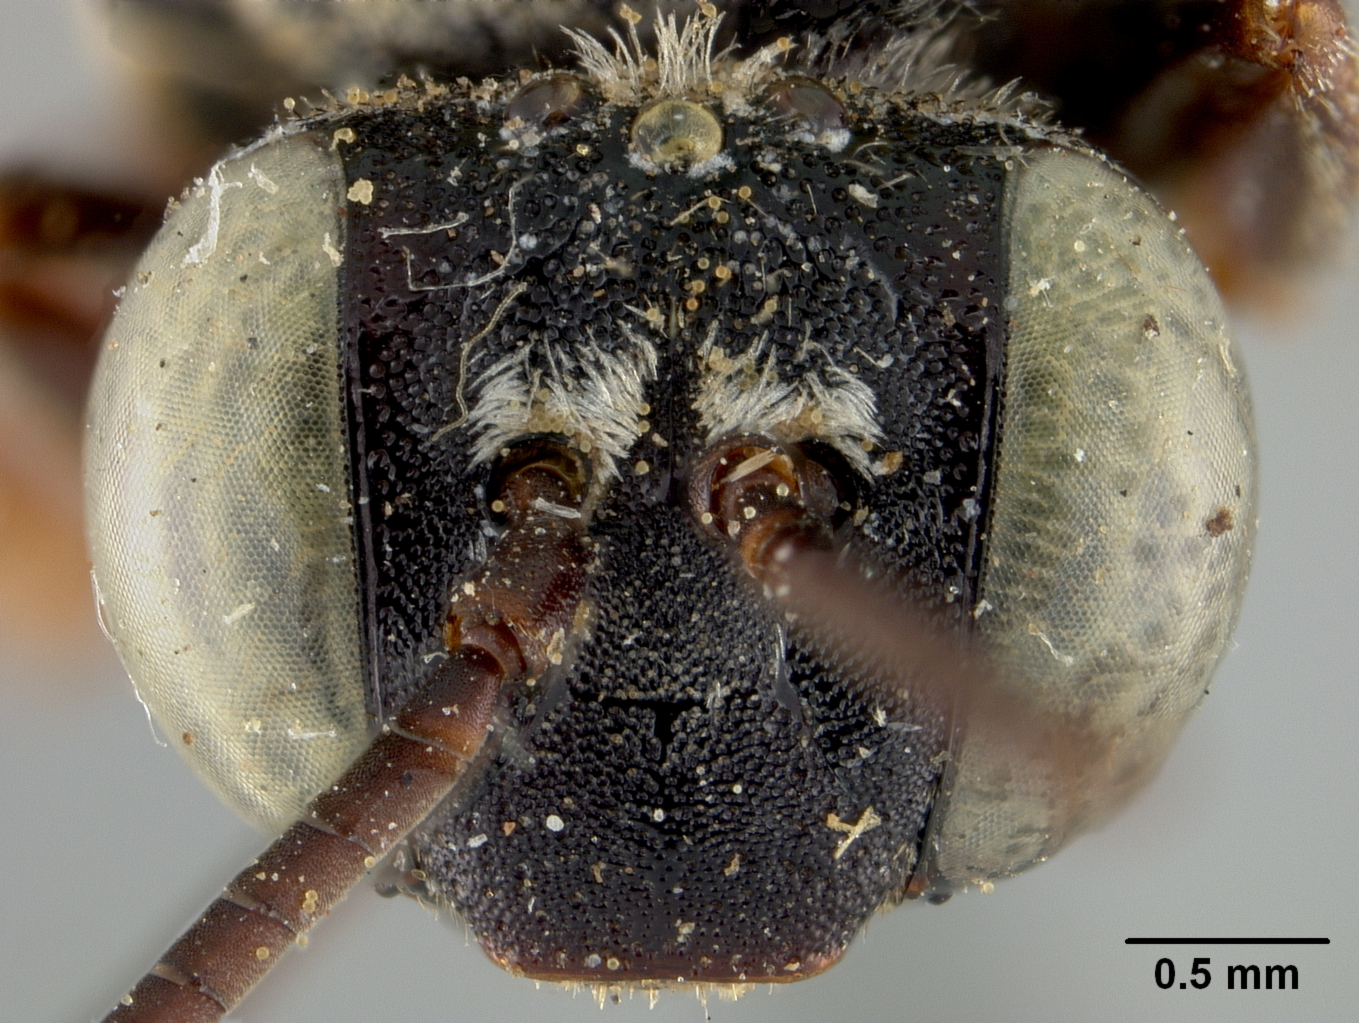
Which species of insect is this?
Triepeolus helianthi
